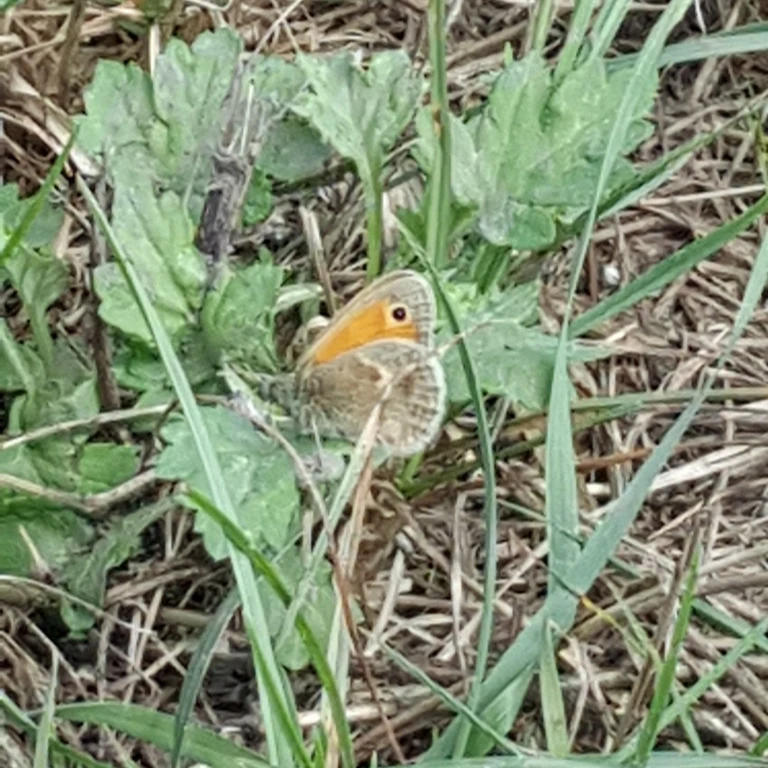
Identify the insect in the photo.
Coenonympha pamphilus
